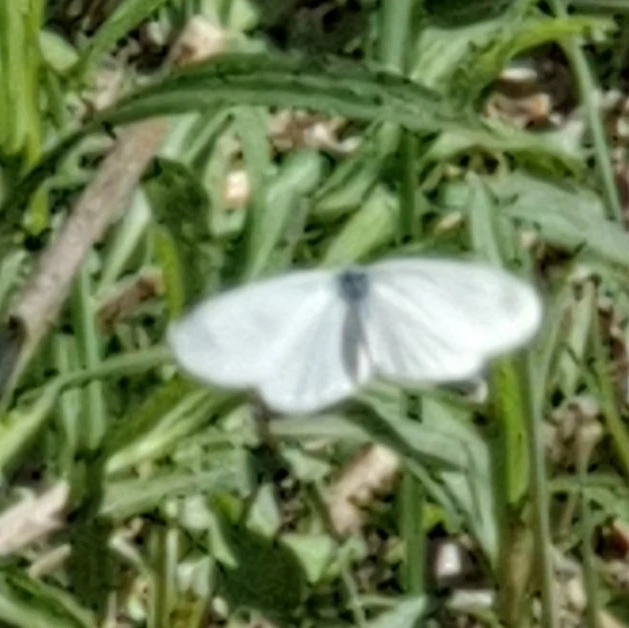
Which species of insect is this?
Leptidea sinapis/juvernica
